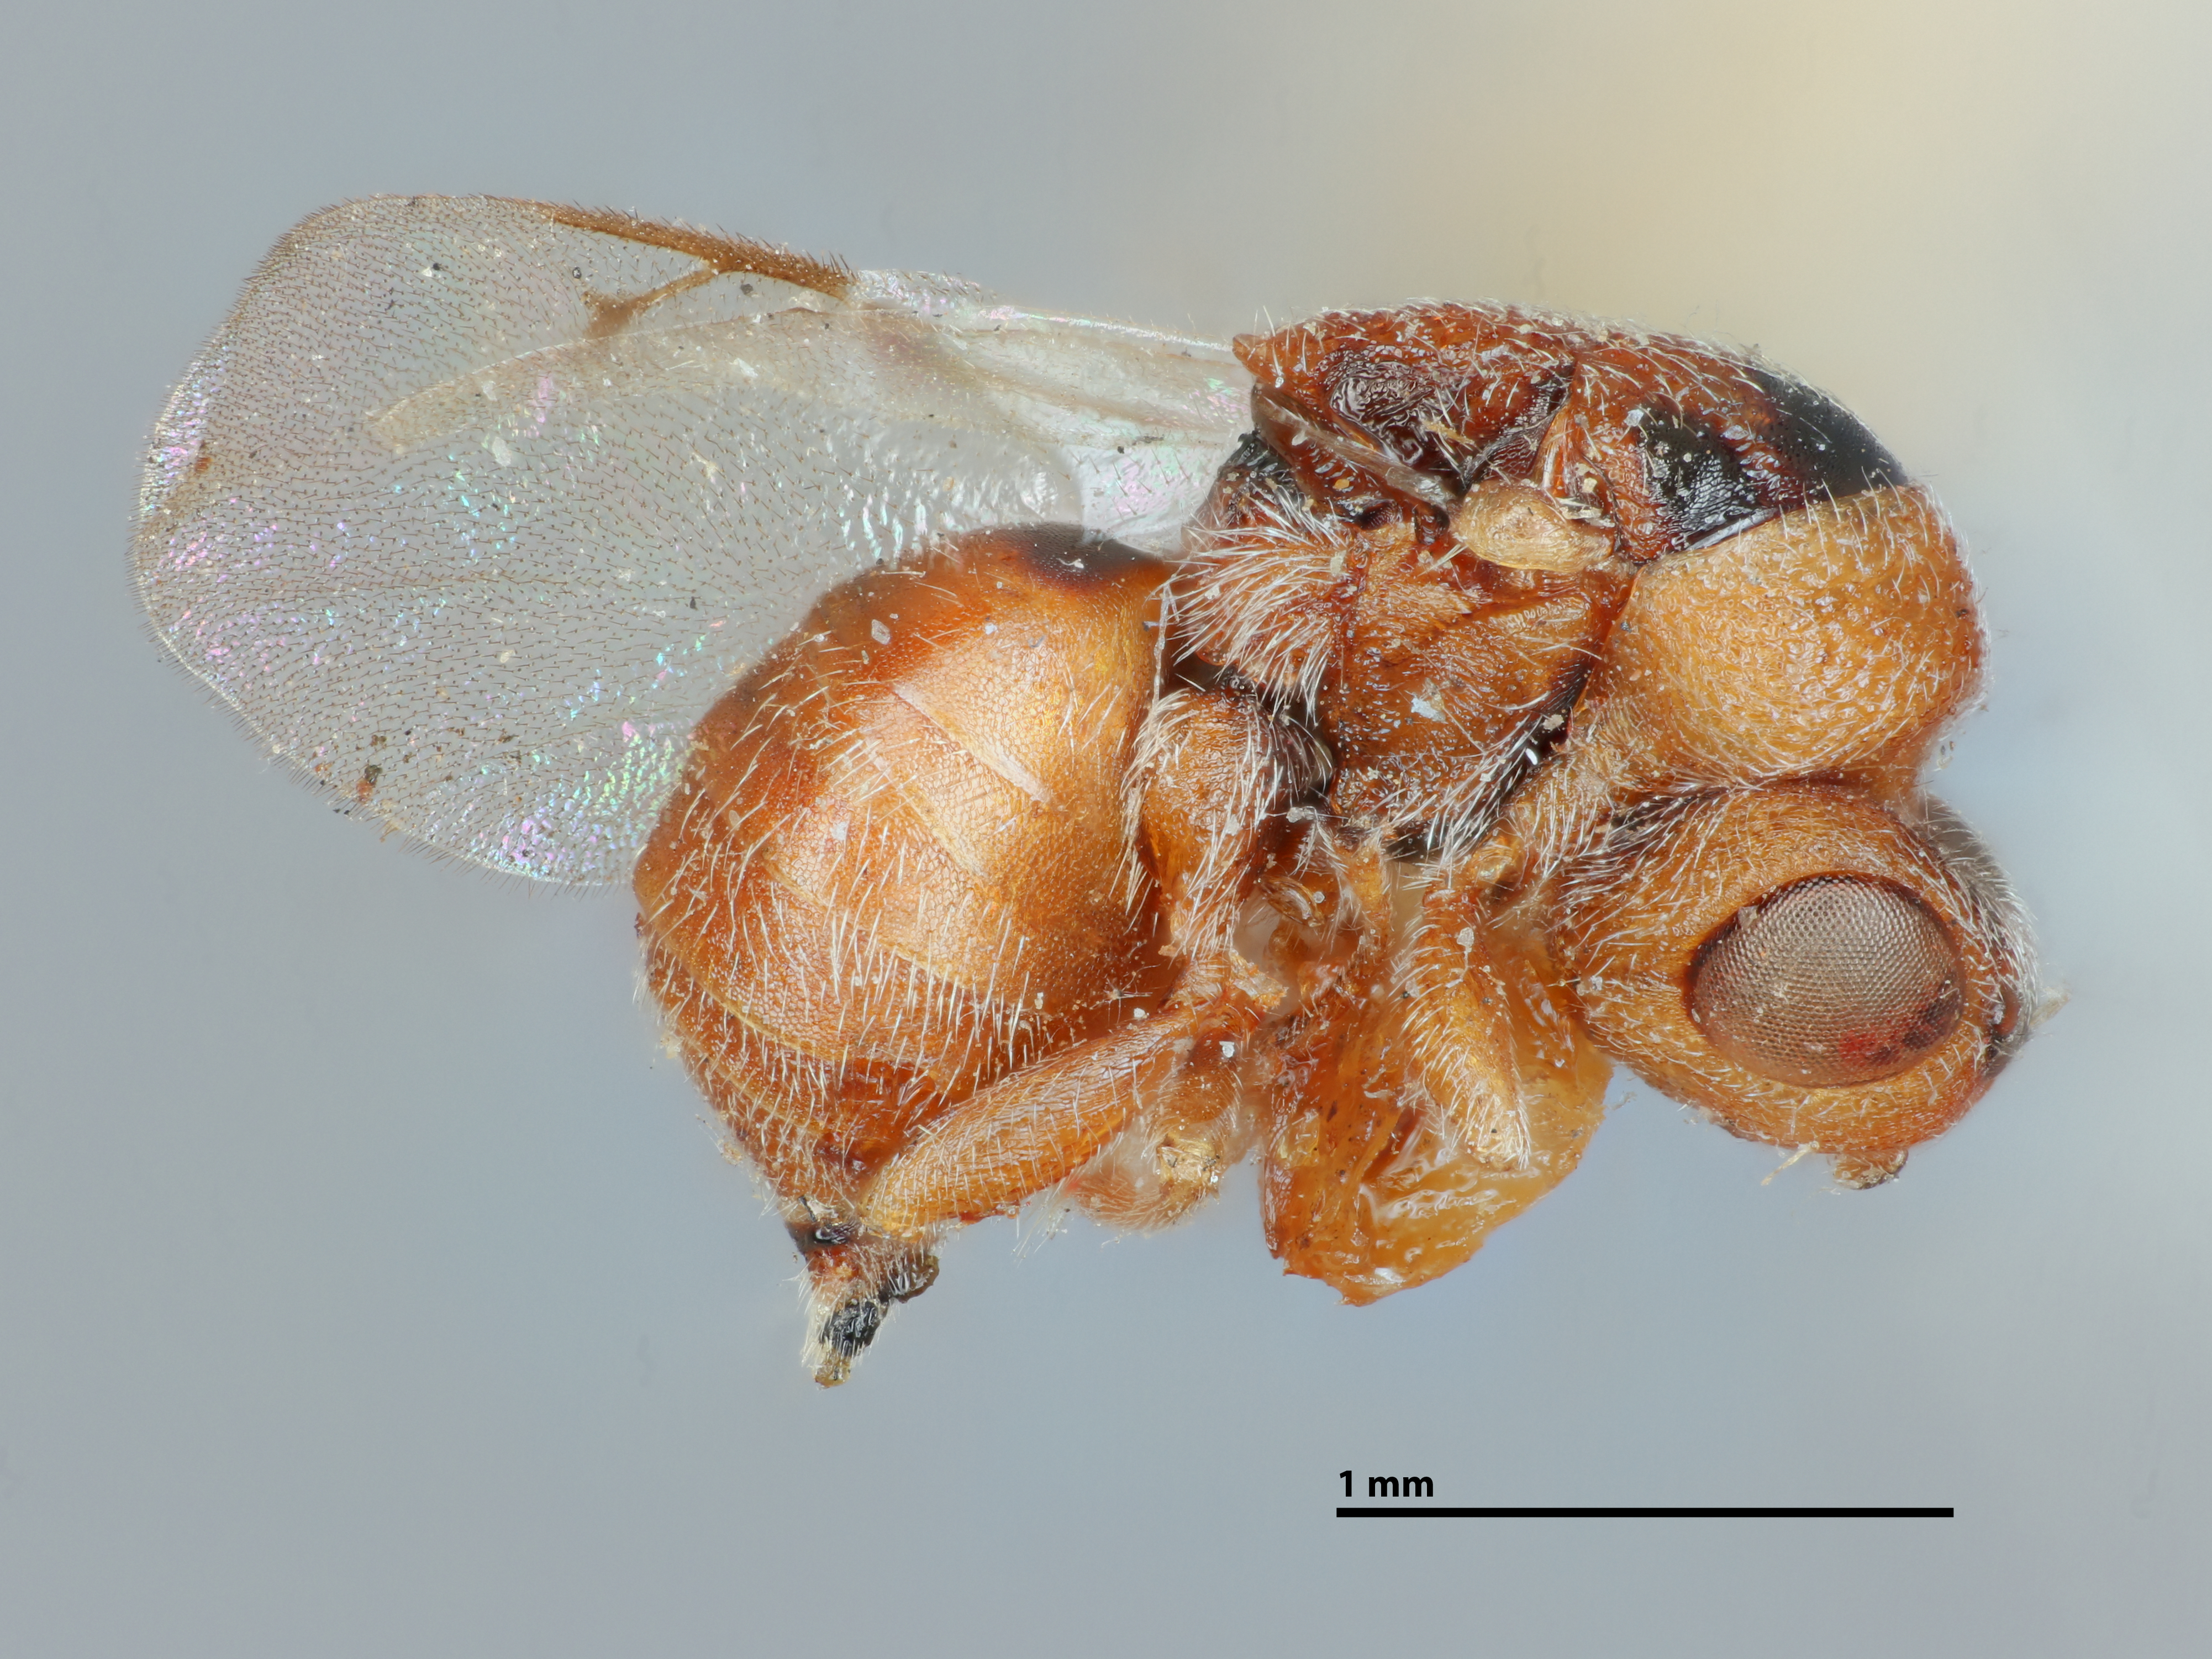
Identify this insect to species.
Systole koebelei
